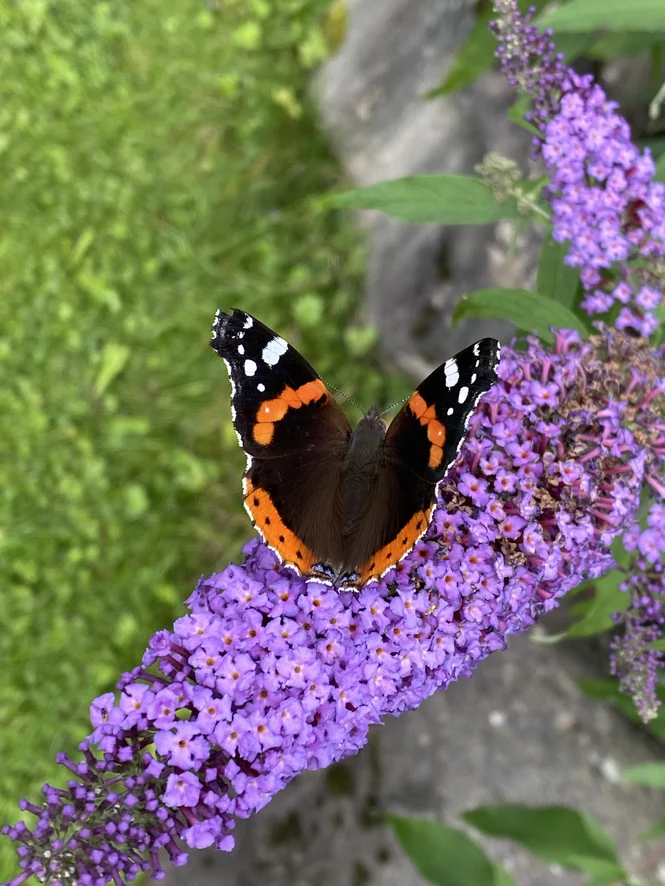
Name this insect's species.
Vanessa atalanta
